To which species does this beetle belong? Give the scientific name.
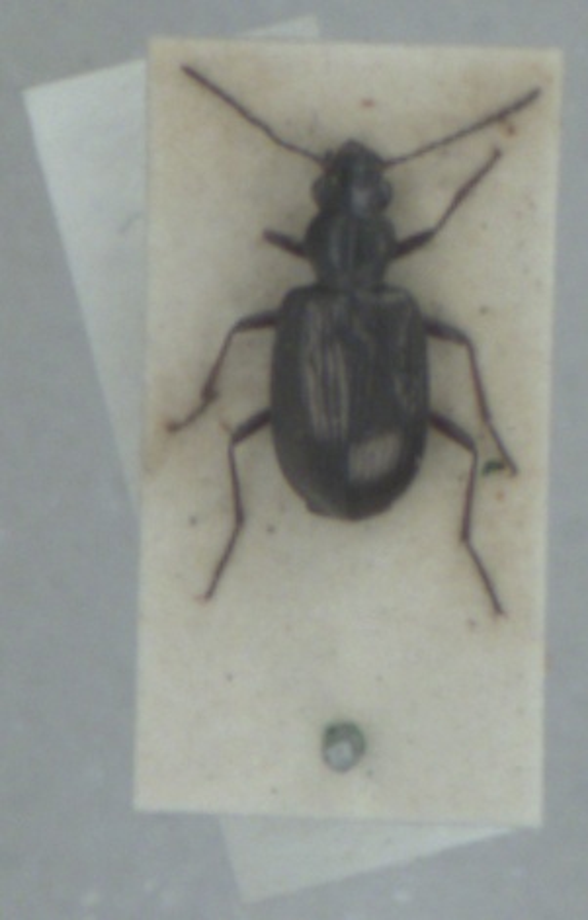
Bembidion punctulatum
